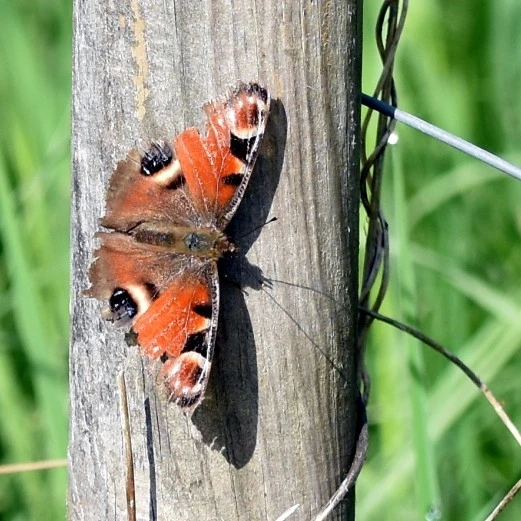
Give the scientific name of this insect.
Aglais io
